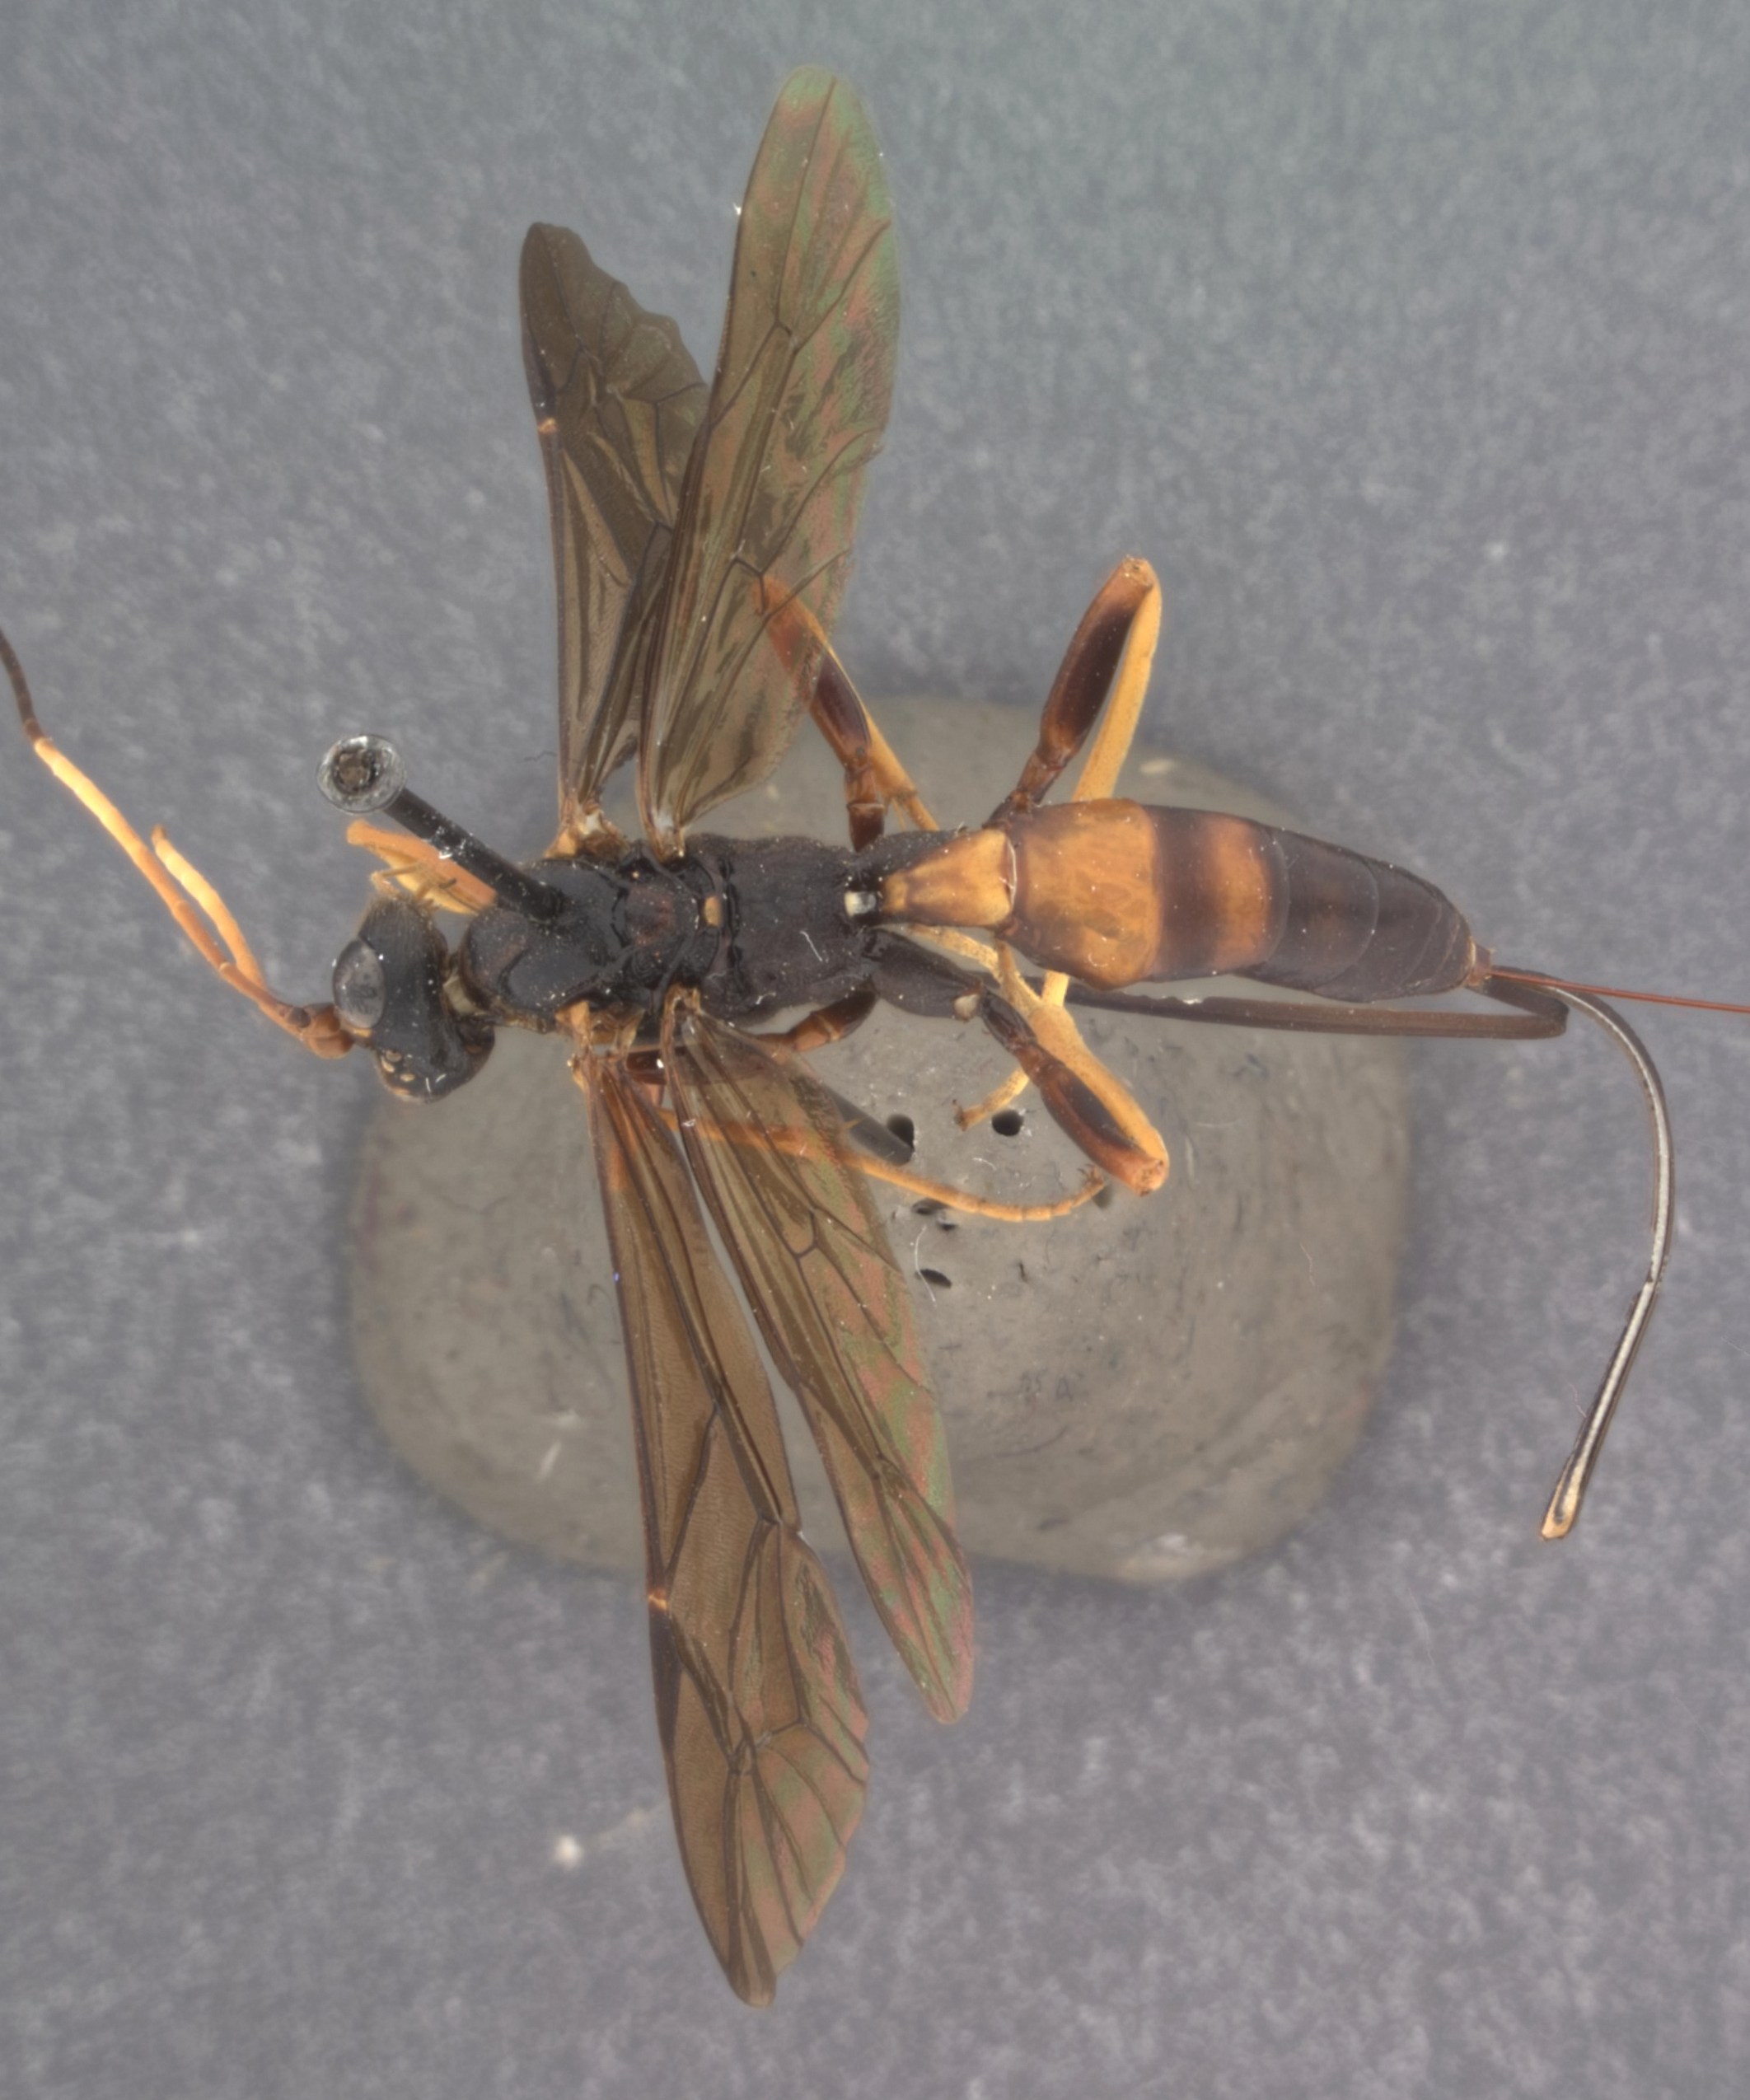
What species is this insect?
Echthrus adillae
